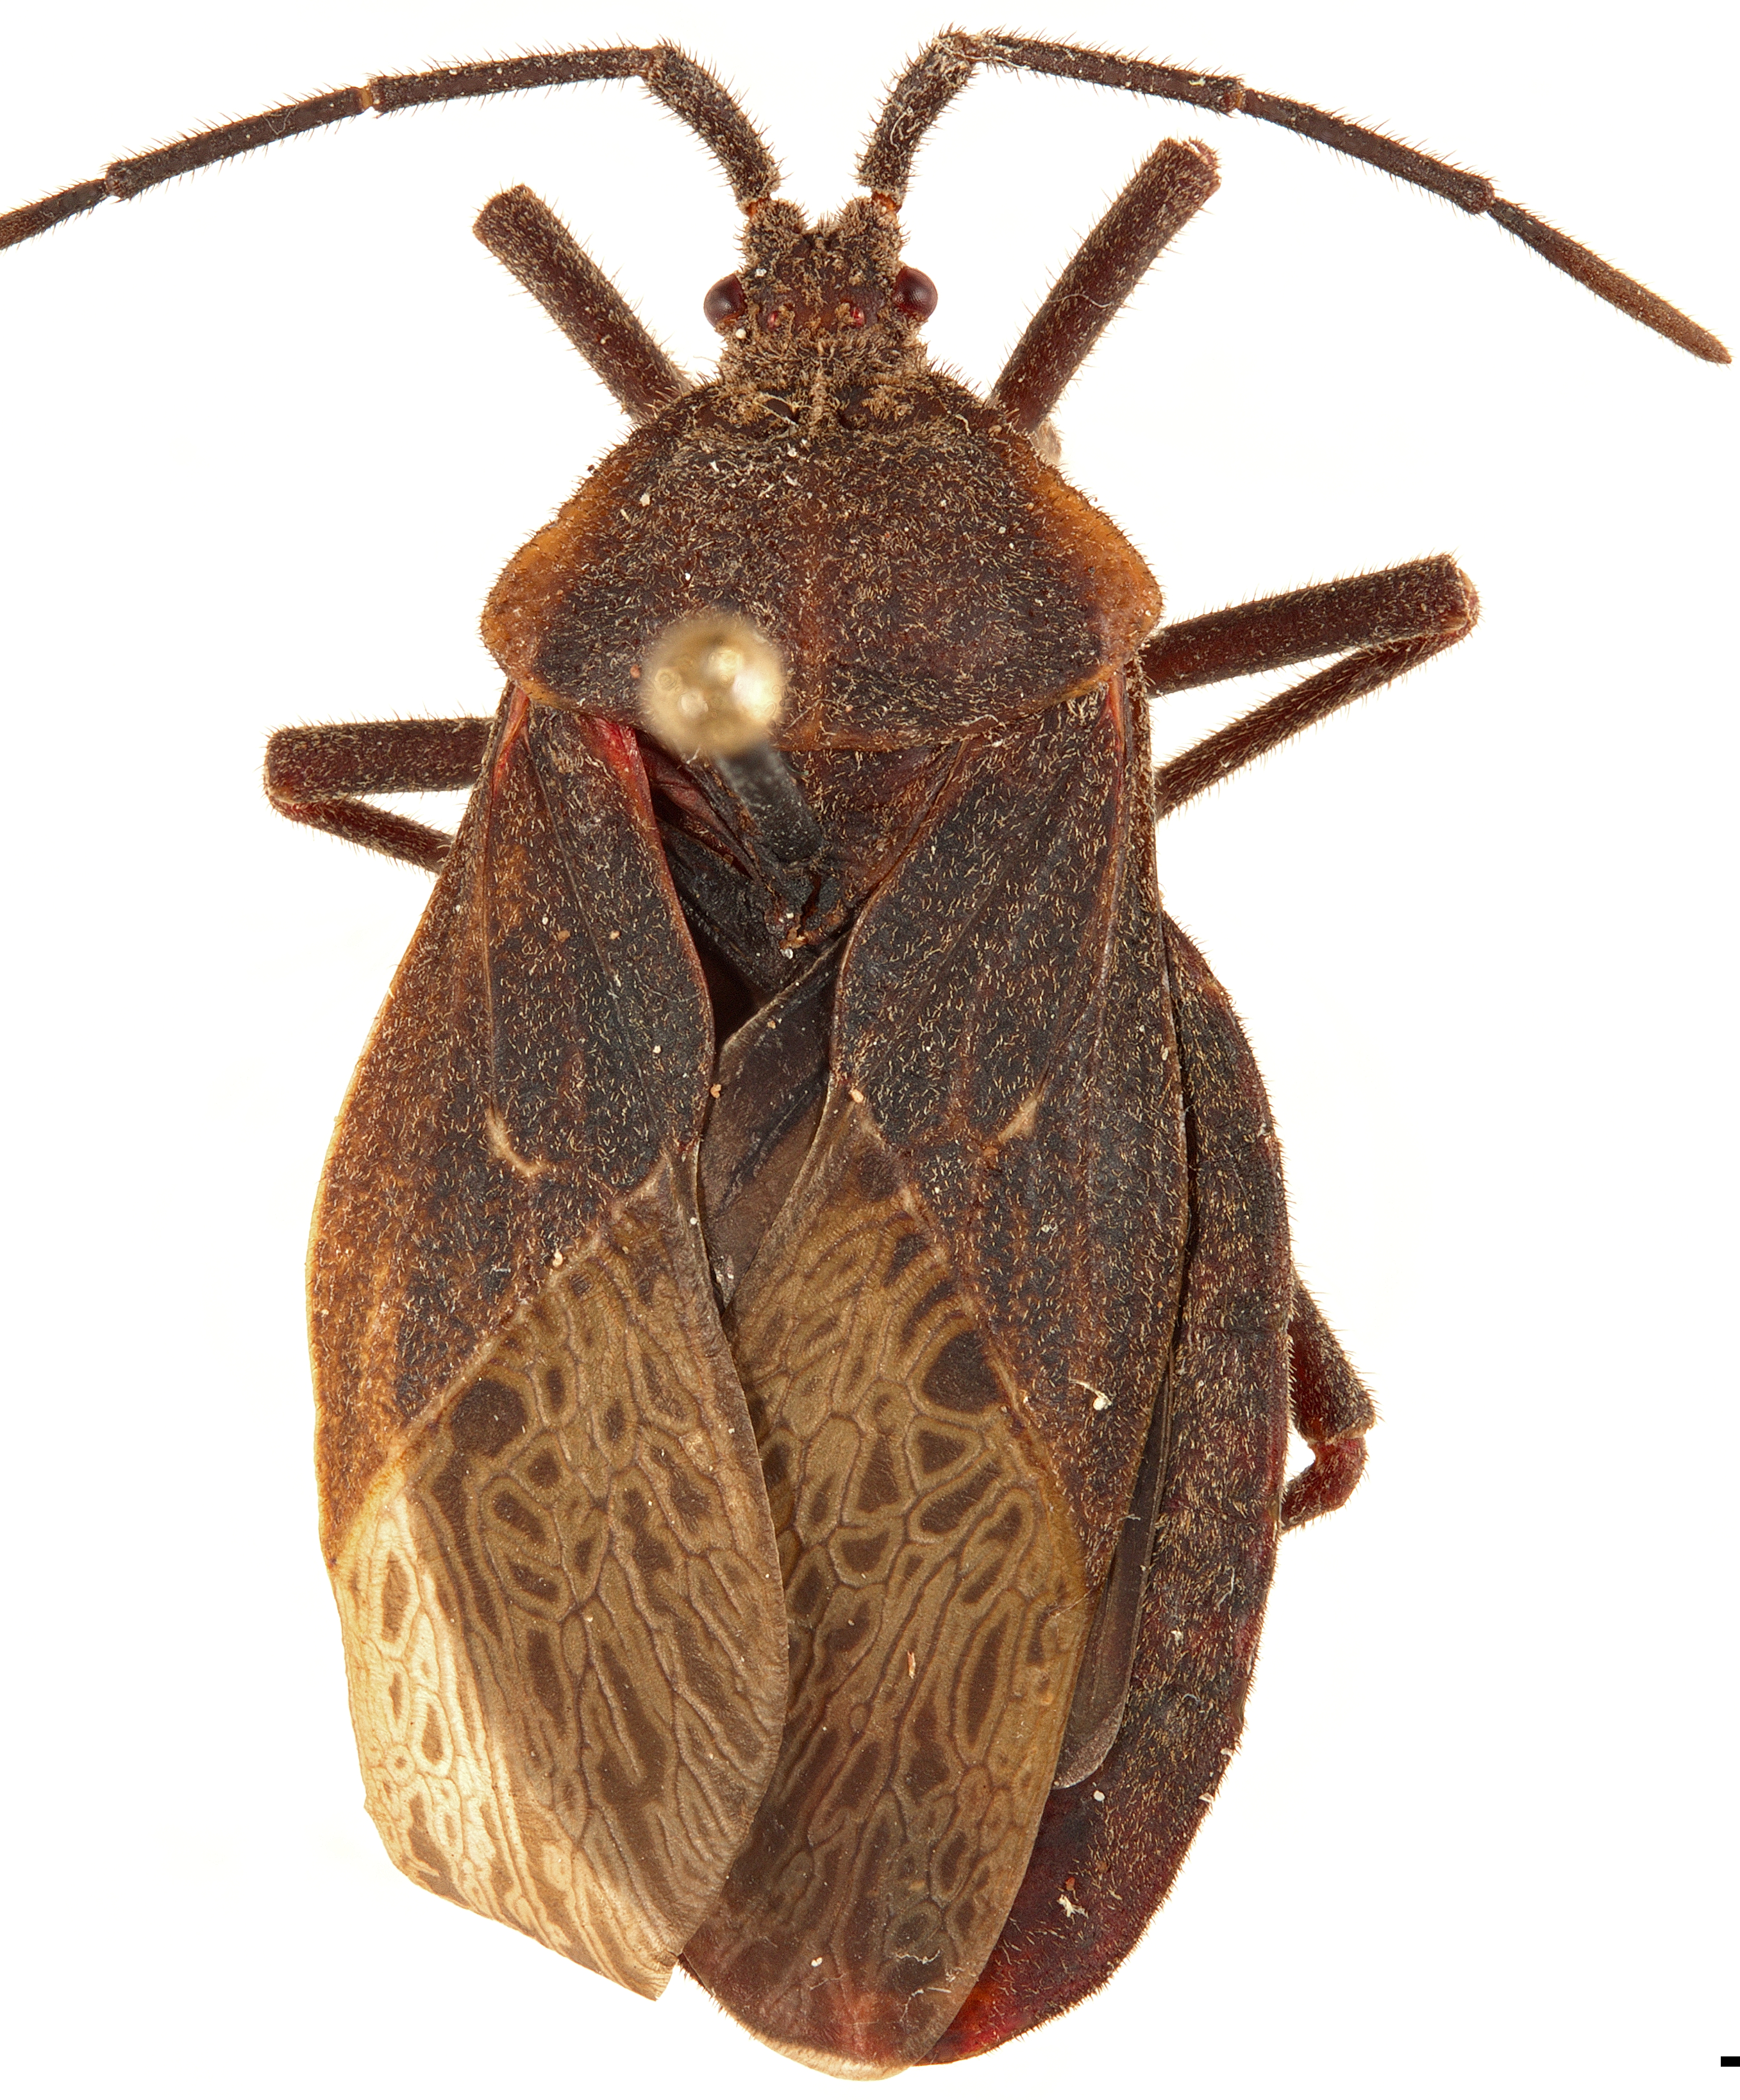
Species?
Spartocera batatas
